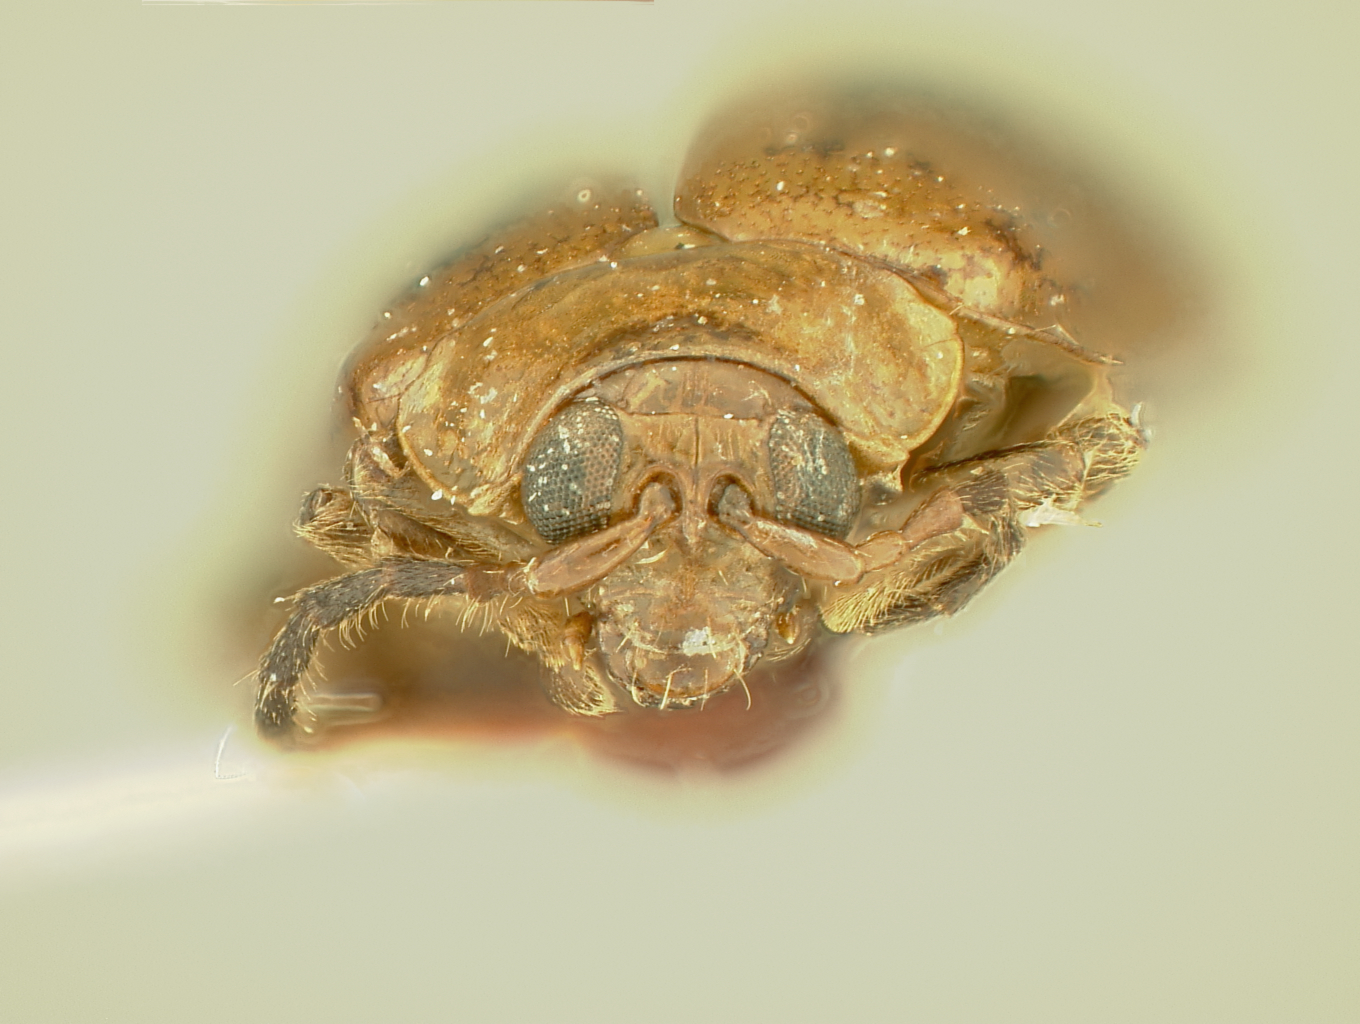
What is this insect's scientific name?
Hyphasis armatus
